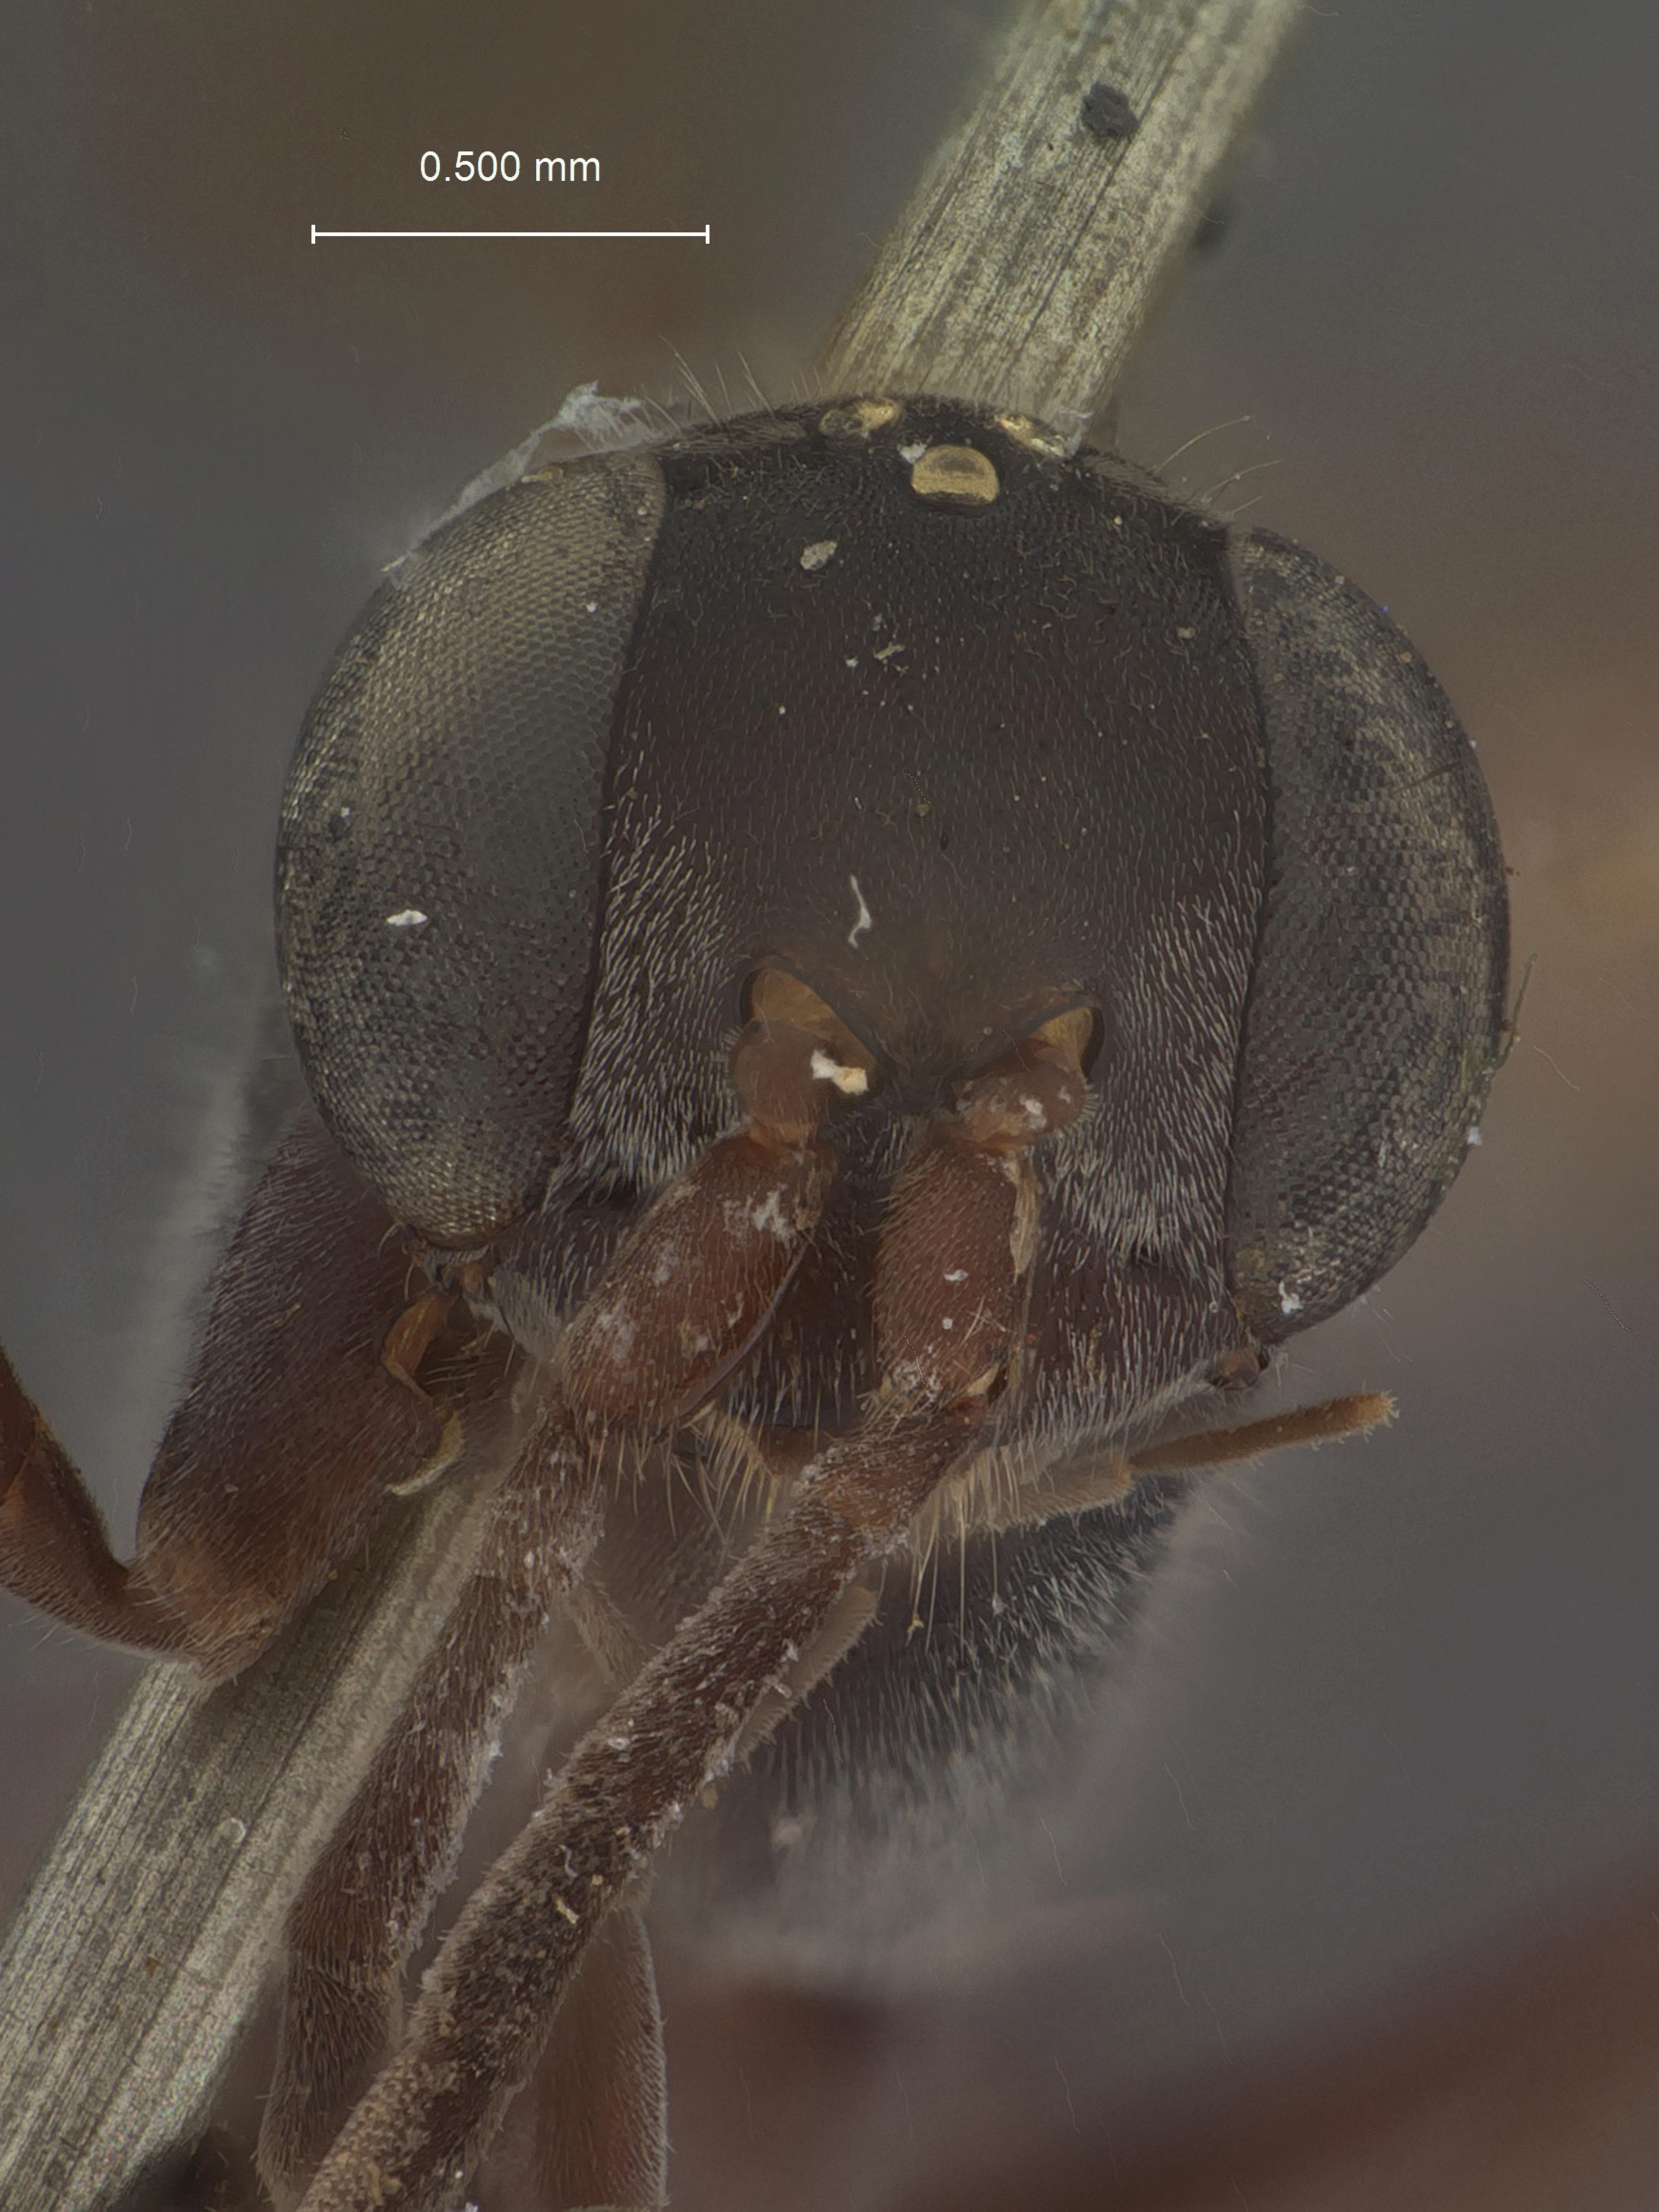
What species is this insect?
Meragenia nigripes
